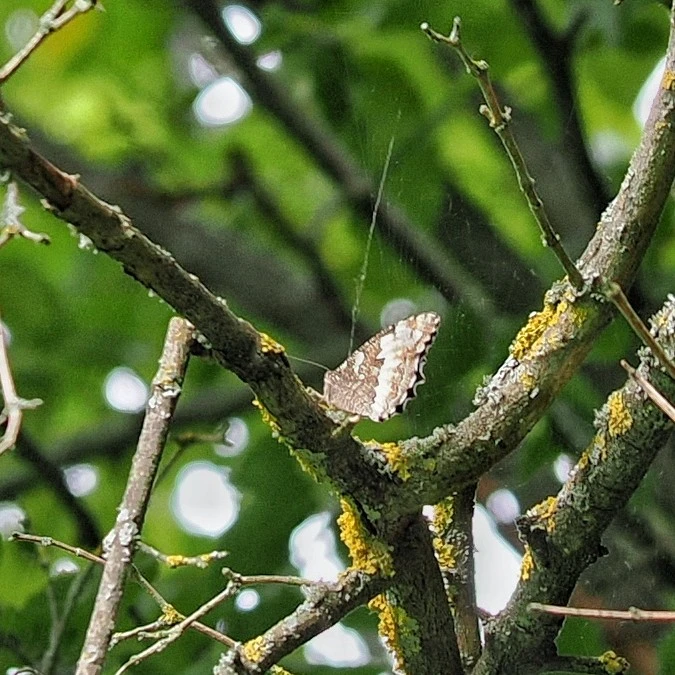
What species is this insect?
Brintesia circe
